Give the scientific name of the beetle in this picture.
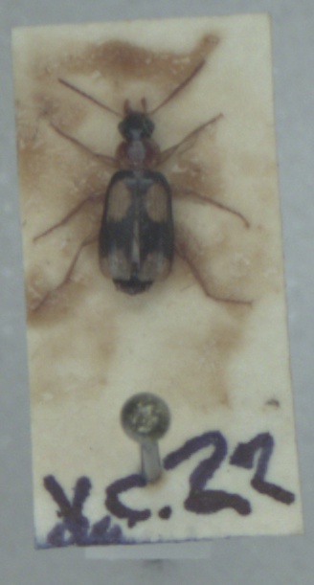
Dromius quadrimaculatus
